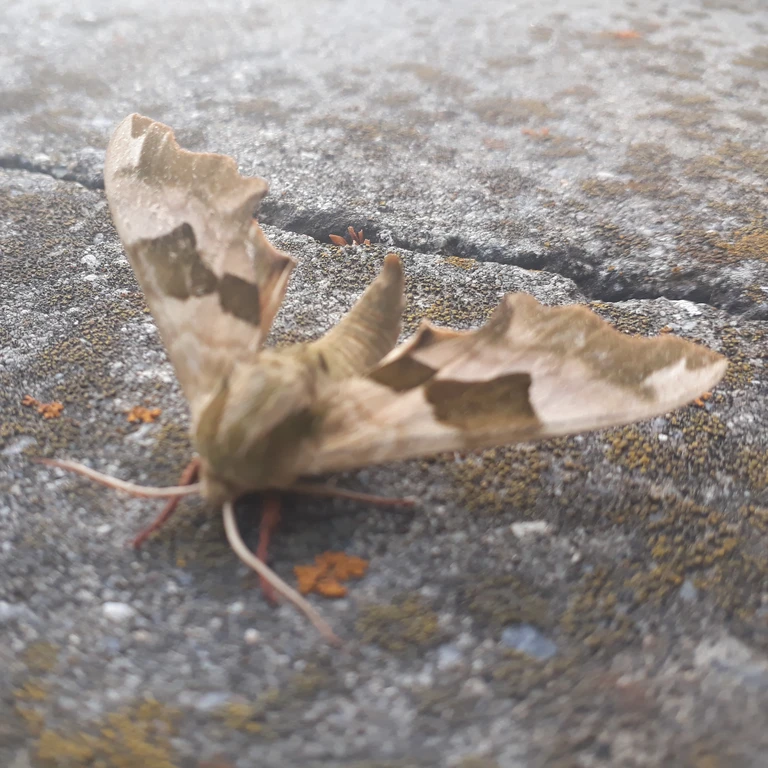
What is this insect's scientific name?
Mimas tiliae
